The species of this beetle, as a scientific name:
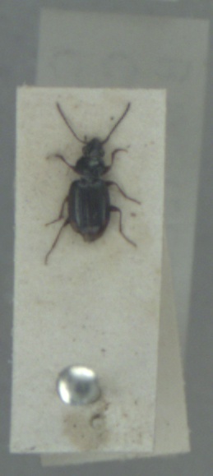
Bembidion lunulatum
